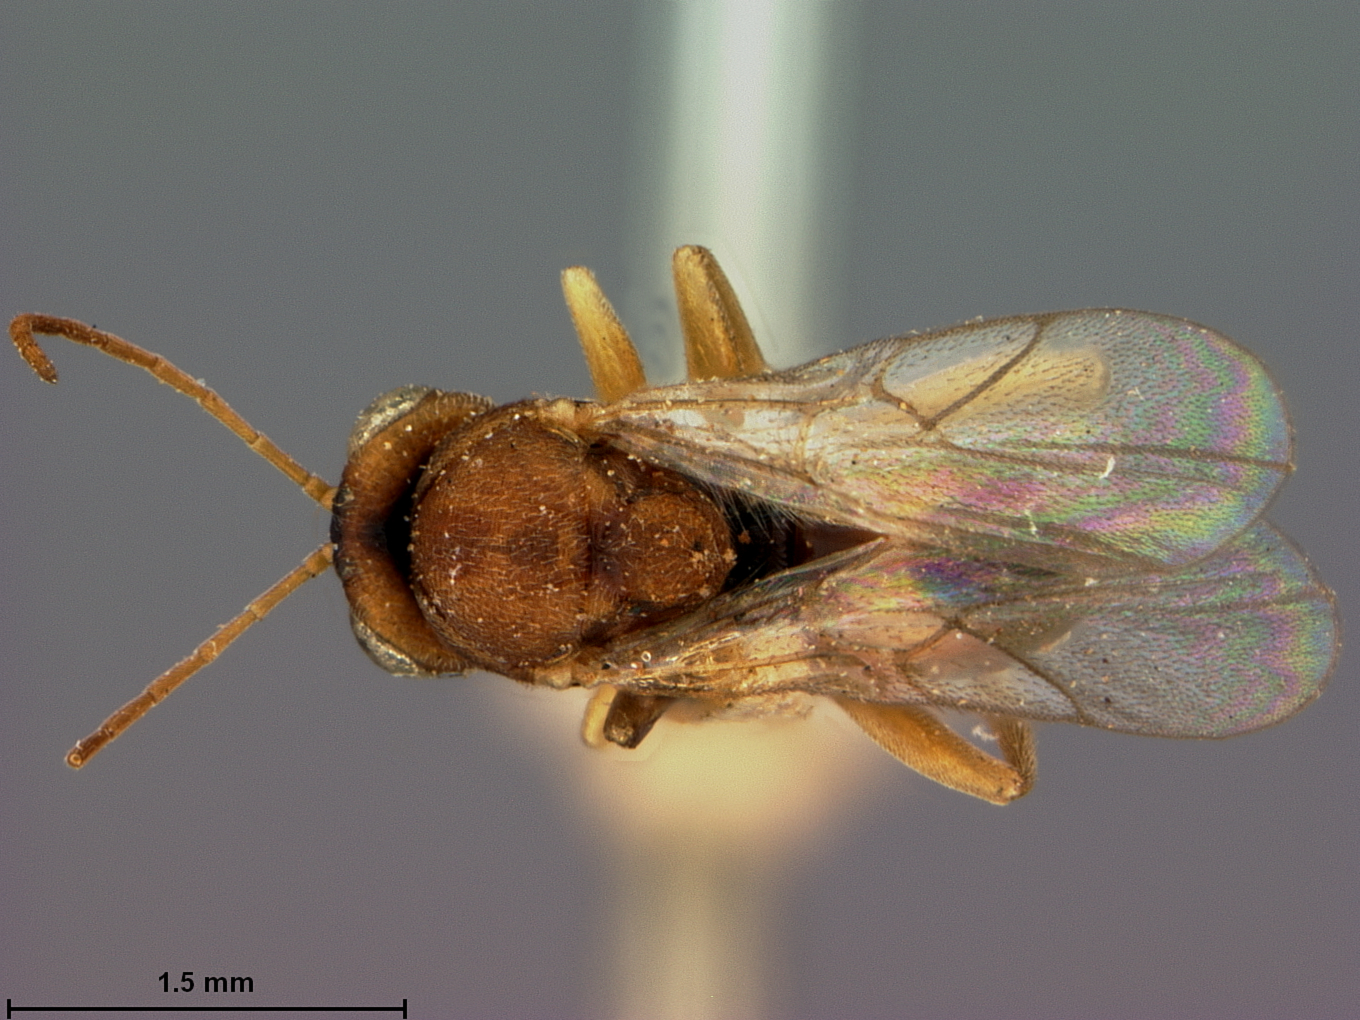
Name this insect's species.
Synergus garryana
